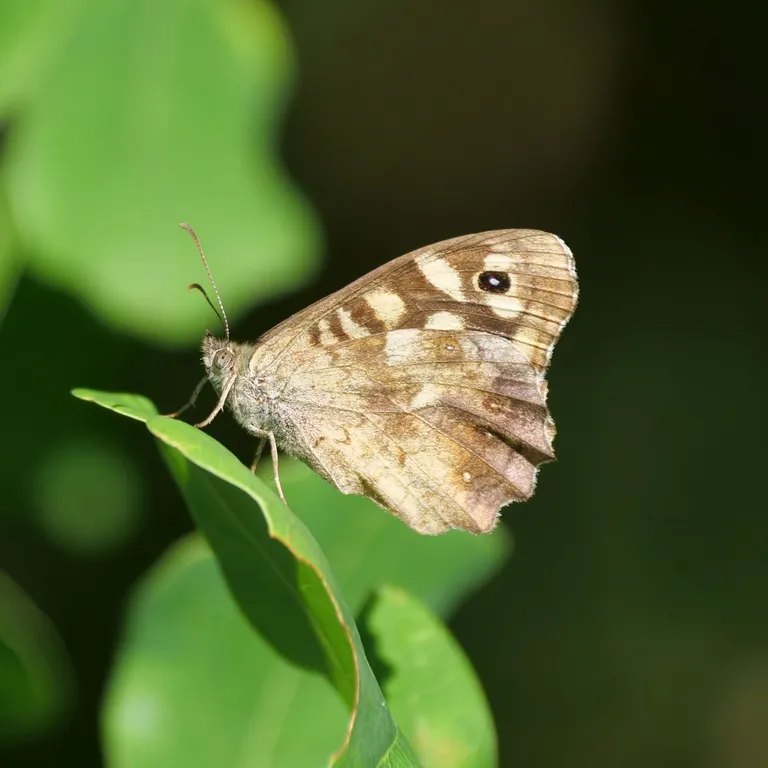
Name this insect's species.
Pararge aegeria
